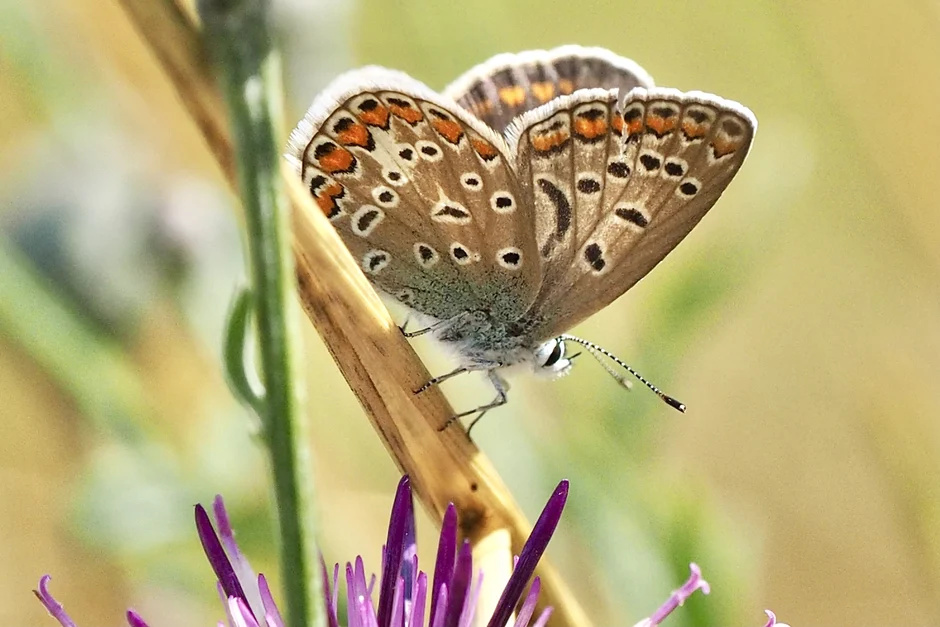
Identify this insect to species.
Polyommatus icarus
